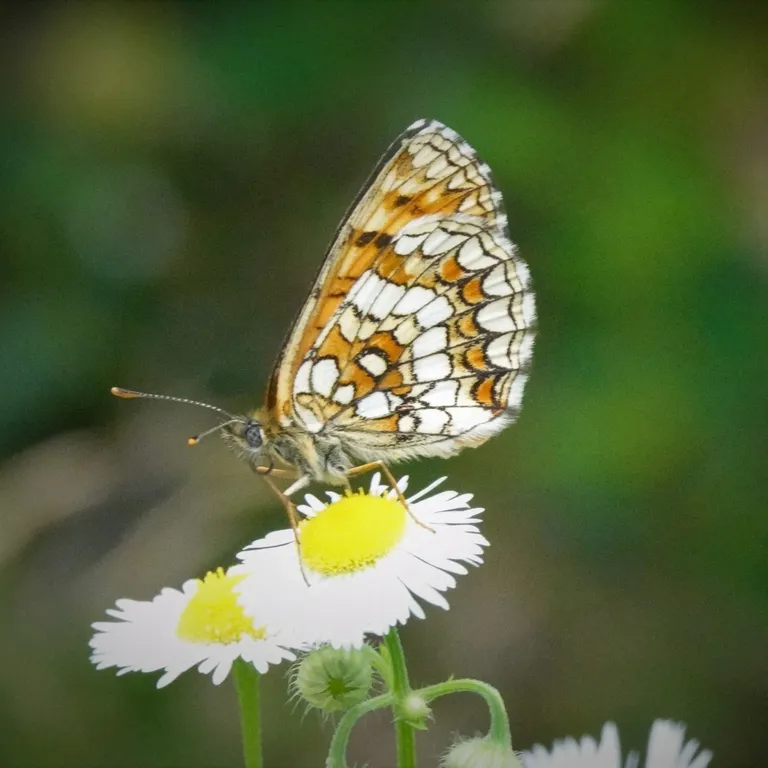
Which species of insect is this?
Melitaea athalia
